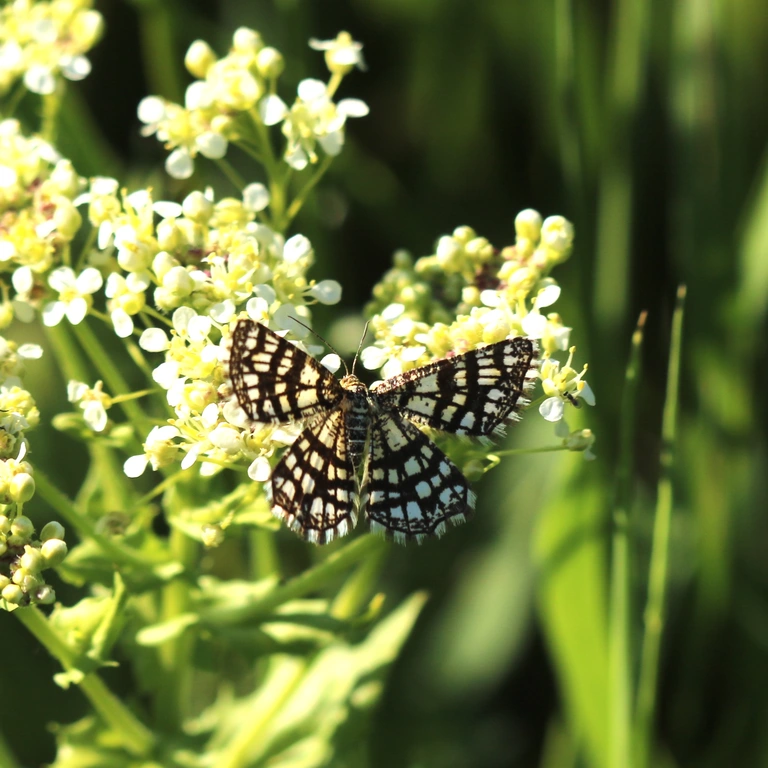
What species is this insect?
Chiasmia clathrata
